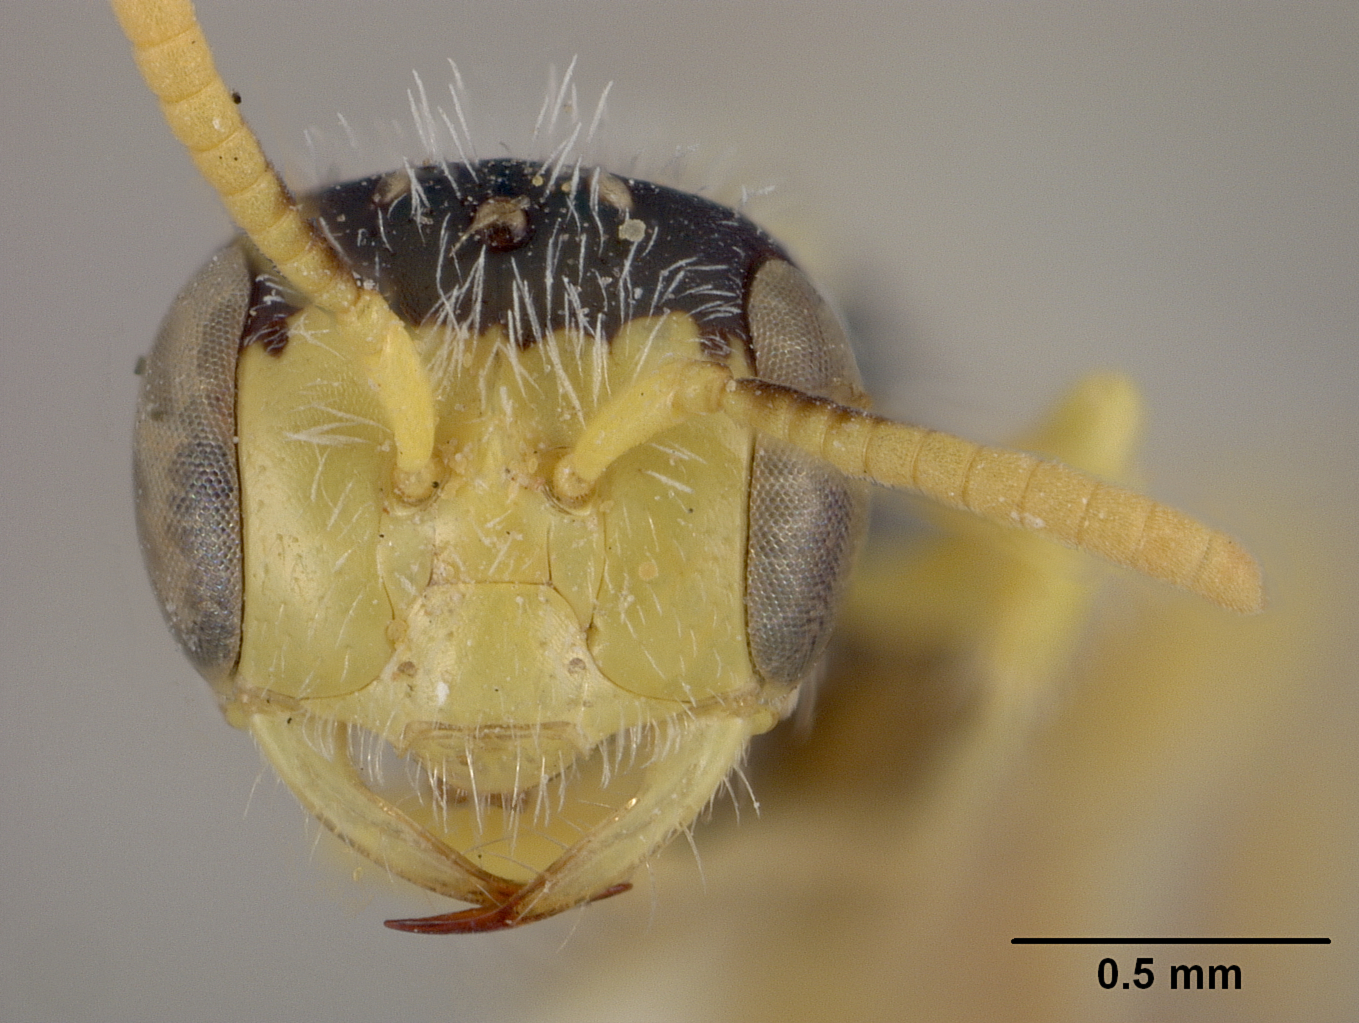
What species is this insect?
Perdita vittata
